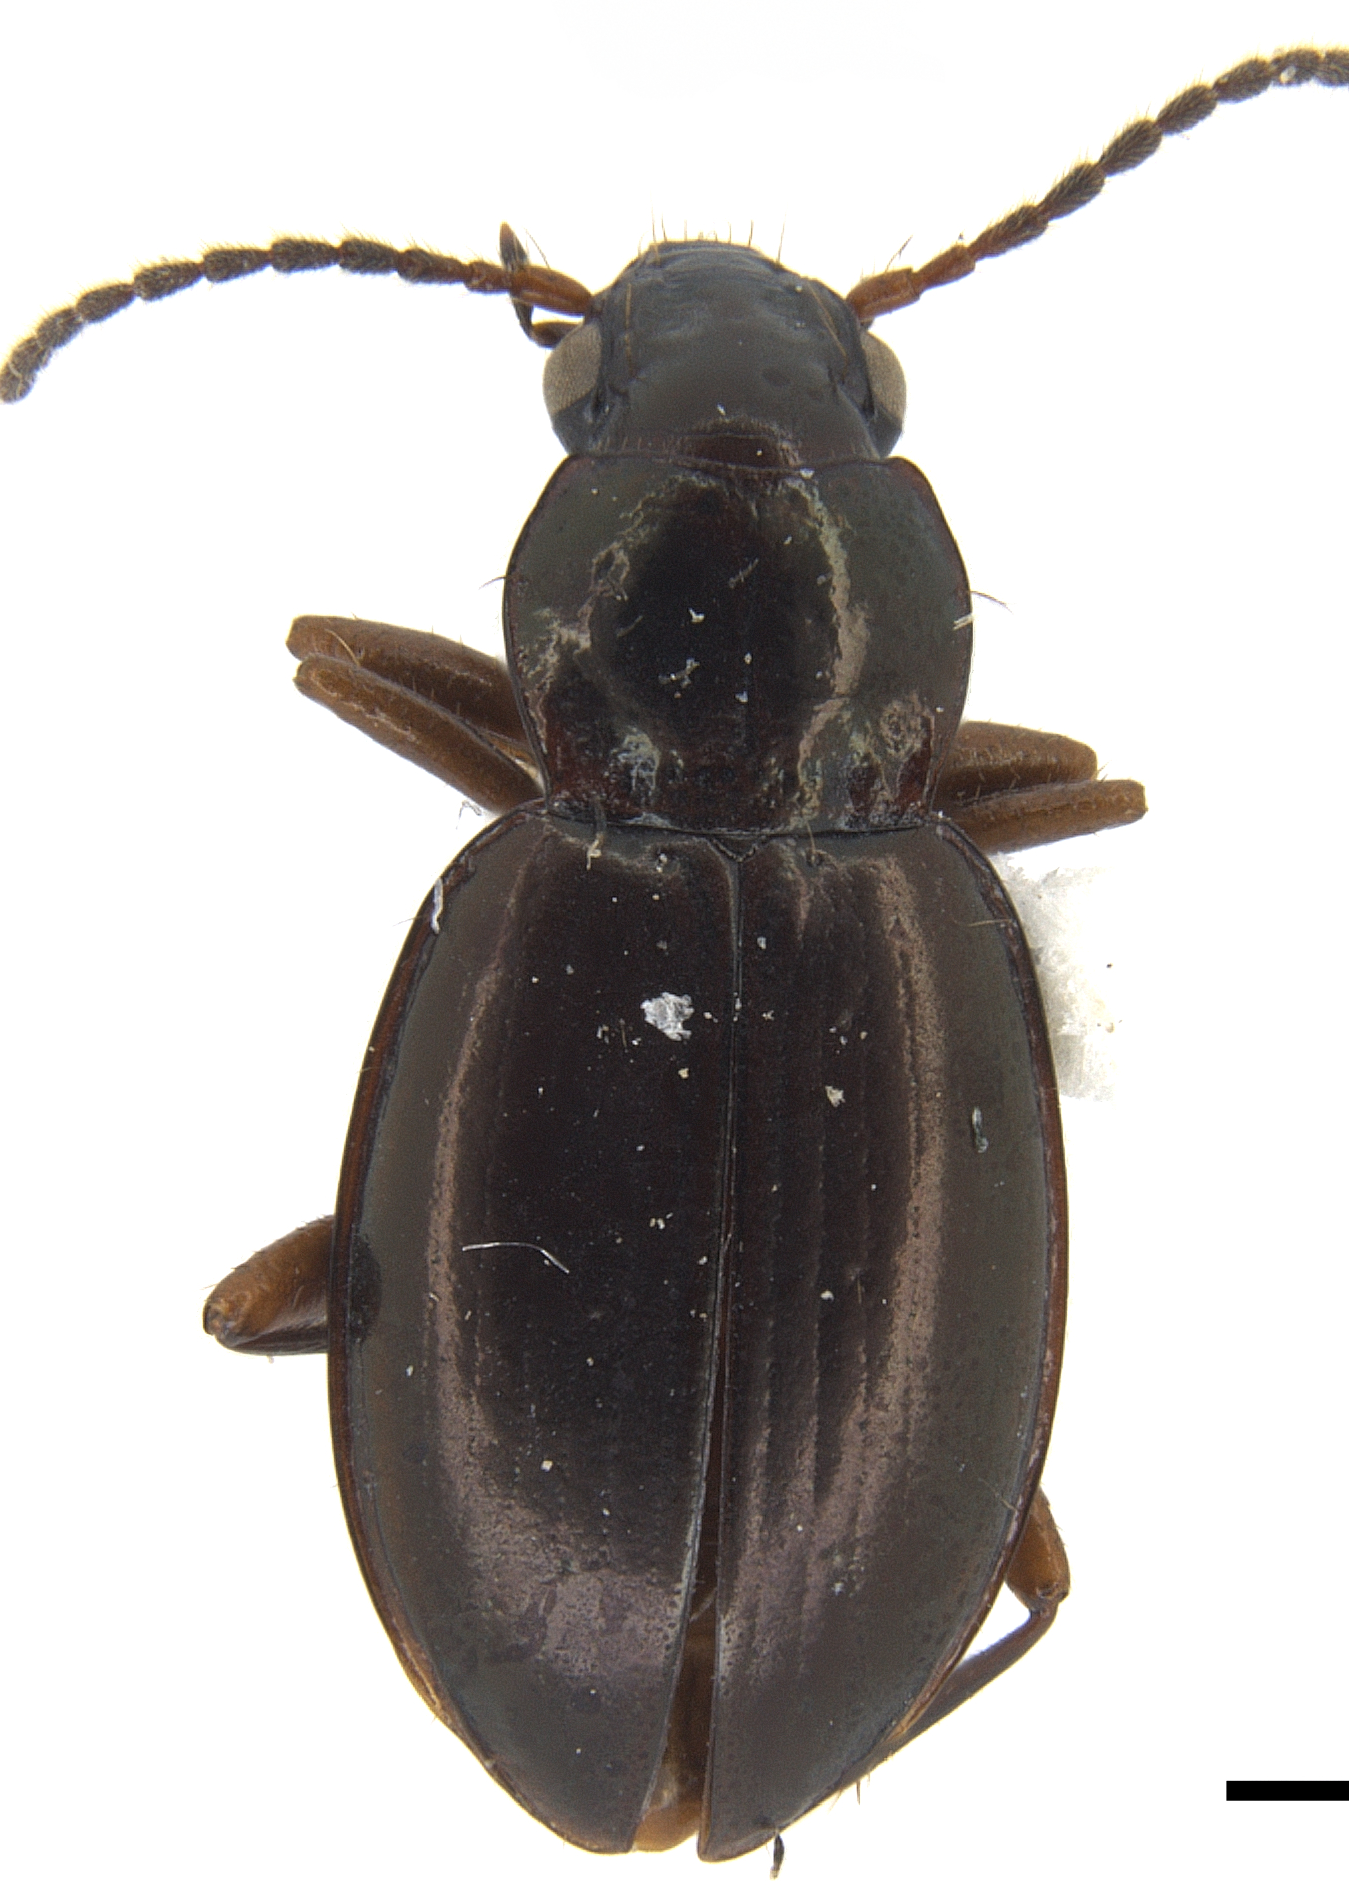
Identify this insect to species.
Merizodus soledadinus
